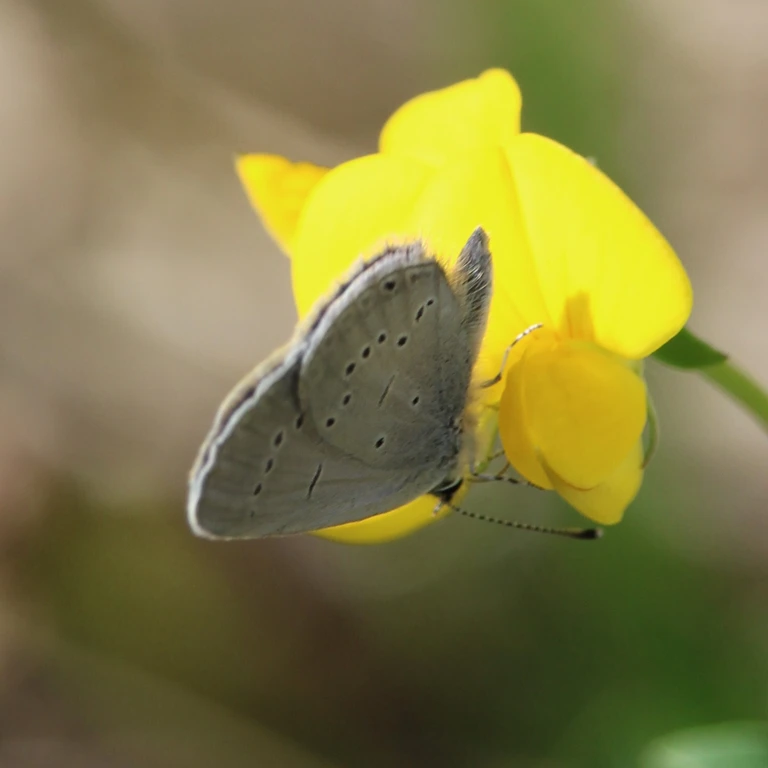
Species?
Cupido minimus
